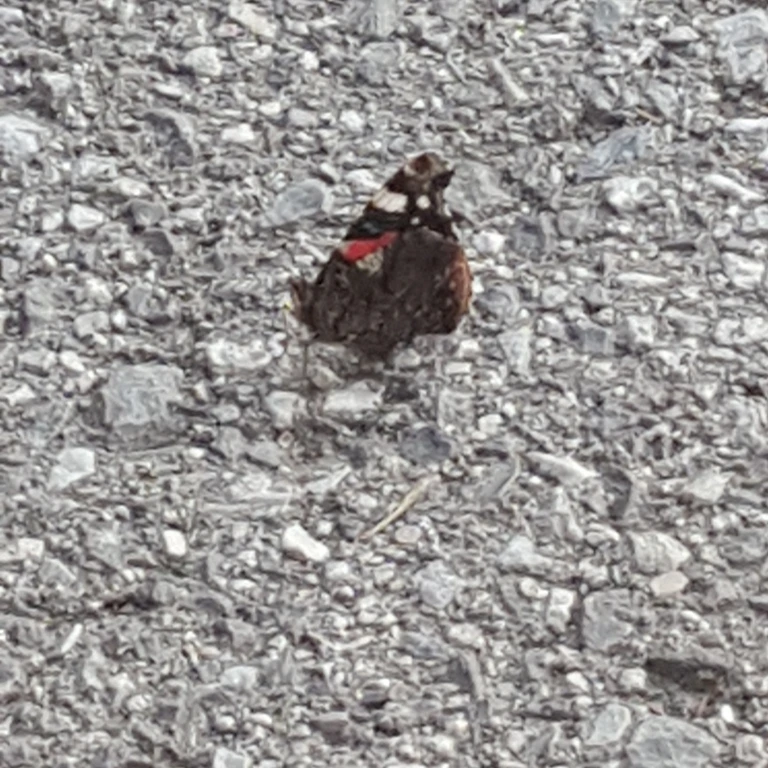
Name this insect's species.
Vanessa atalanta
